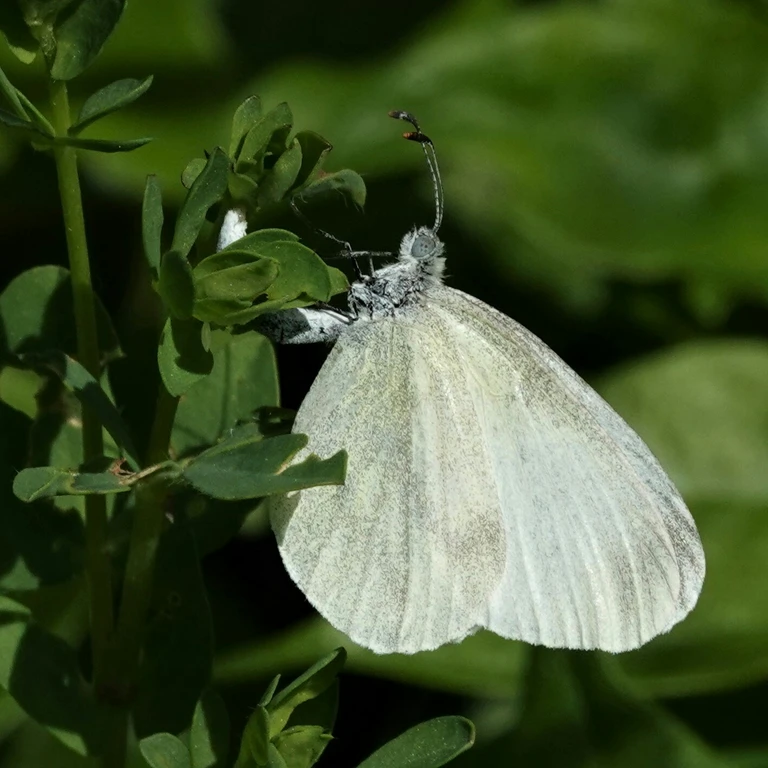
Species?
Leptidea sinapis/juvernica
